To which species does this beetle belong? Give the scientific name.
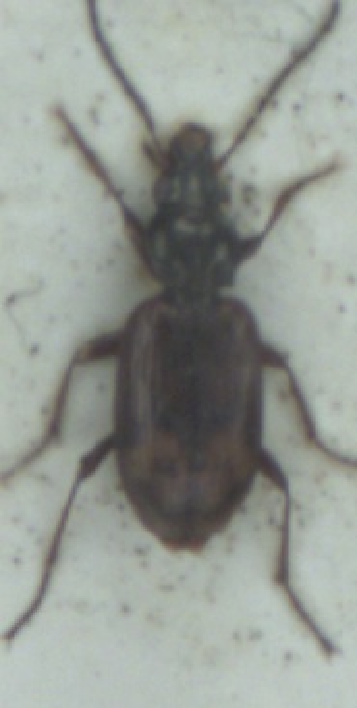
Bembidion dentellum
